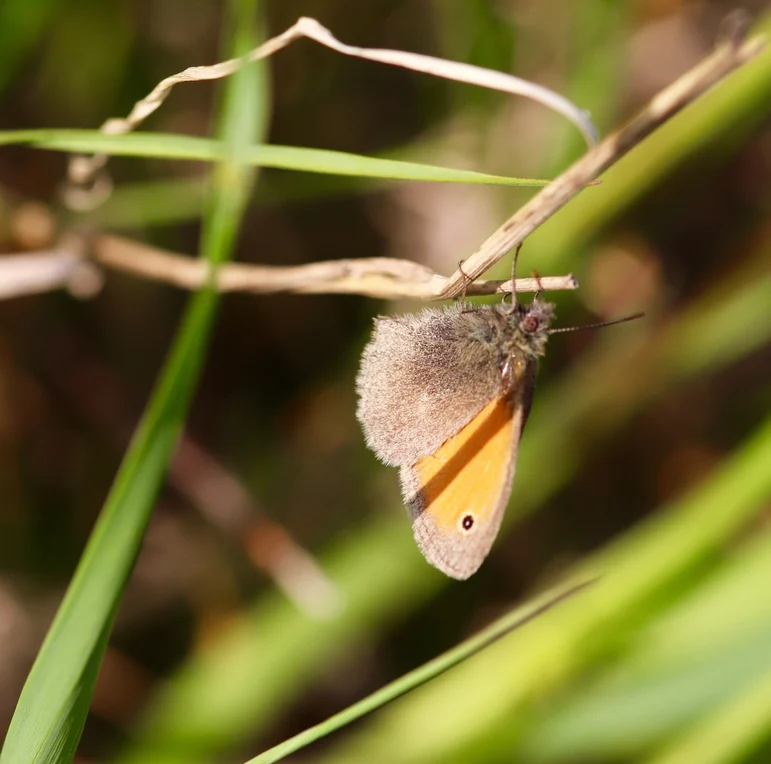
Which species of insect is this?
Coenonympha pamphilus
